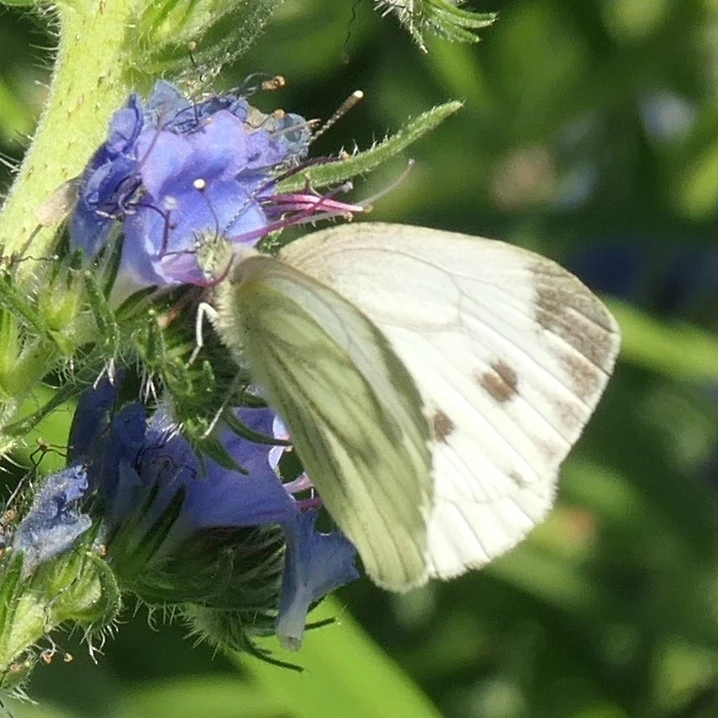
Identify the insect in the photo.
Pieris napi
